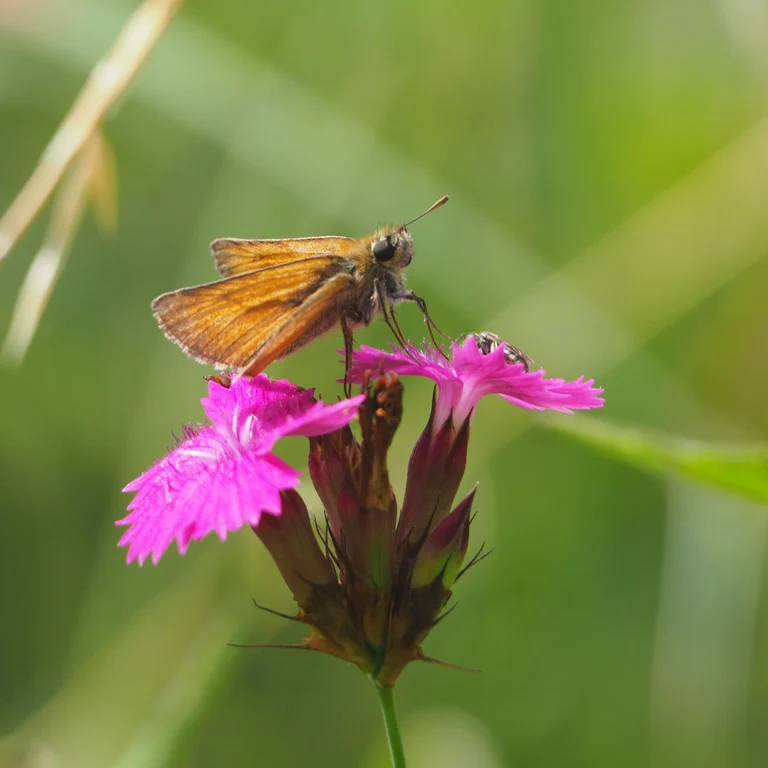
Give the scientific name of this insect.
Thymelicus sylvestris
